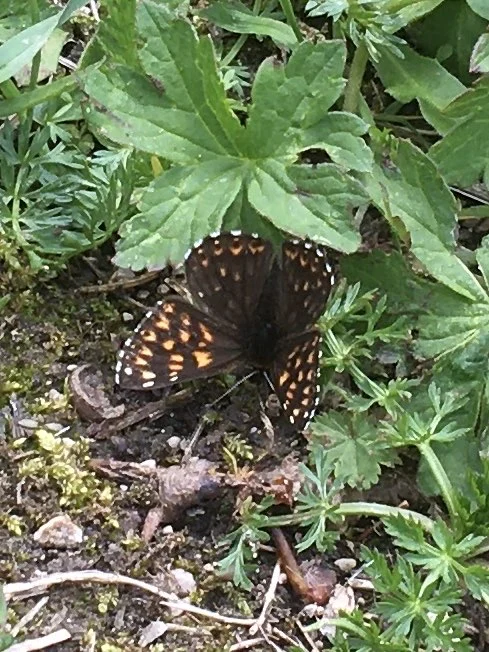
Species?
Hamearis lucina
